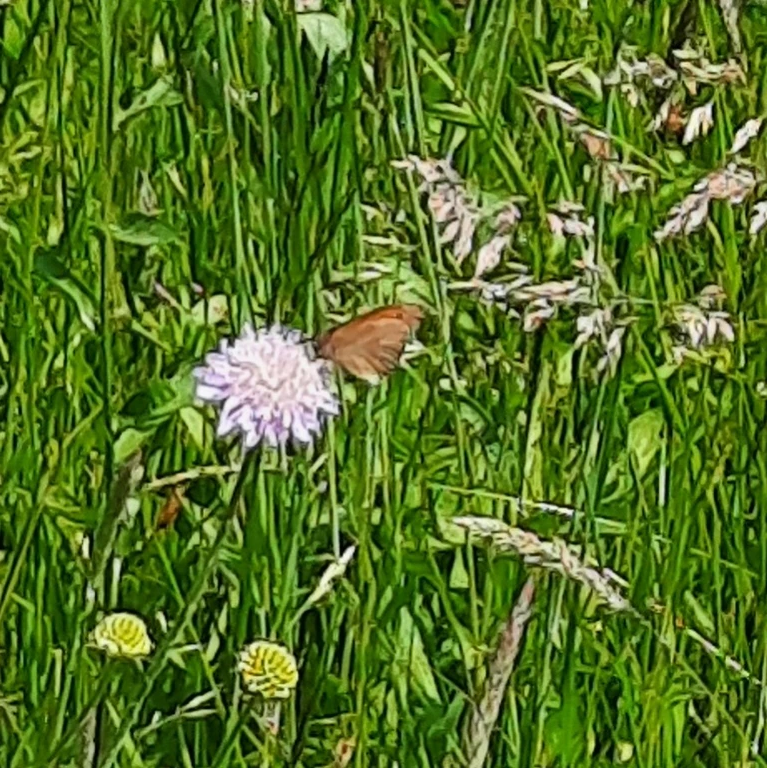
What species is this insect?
Maniola jurtina
